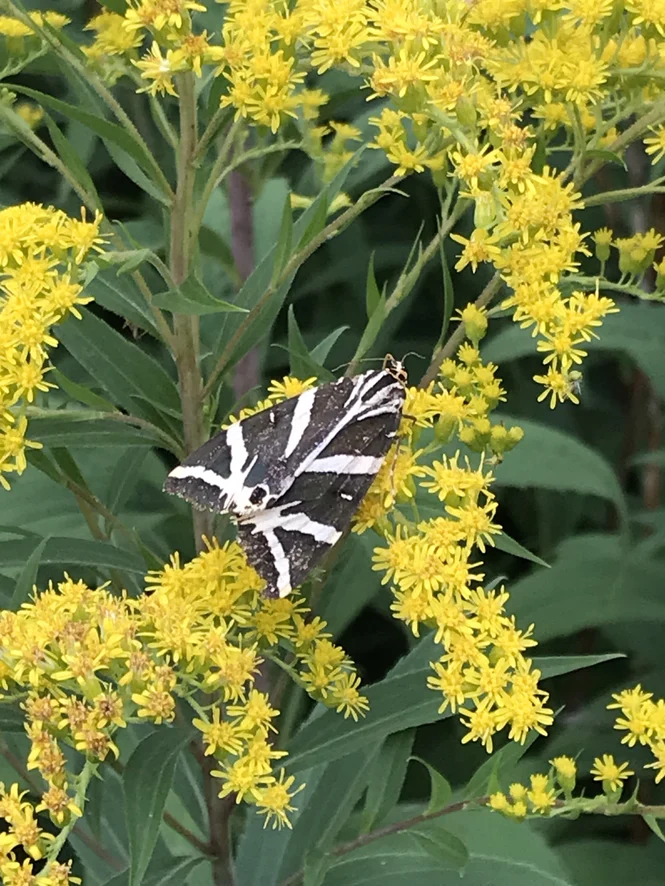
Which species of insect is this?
Euplagia quadripunctaria
